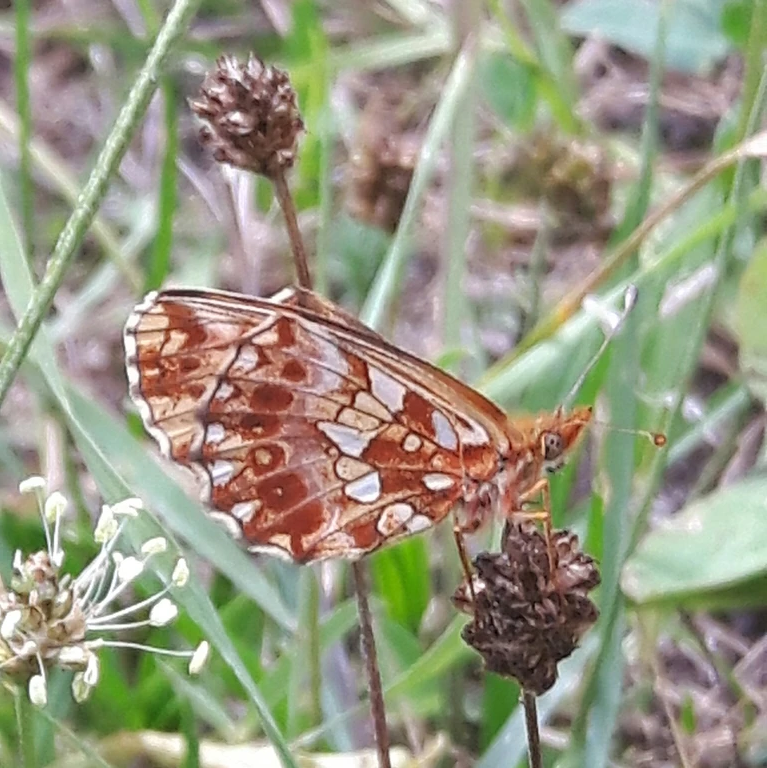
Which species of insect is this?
Boloria dia
